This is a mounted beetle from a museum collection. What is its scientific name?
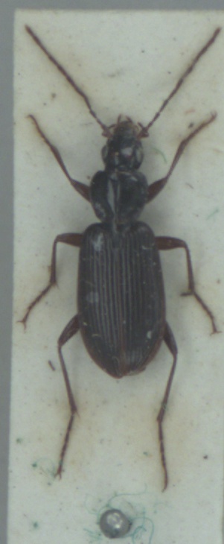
Platynus livens
